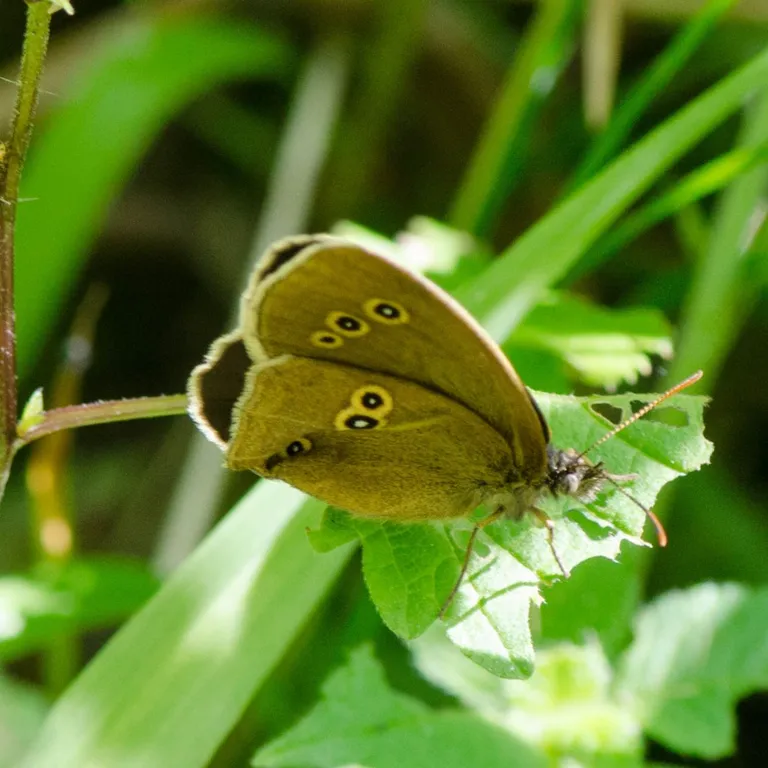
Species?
Aphantopus hyperantus
